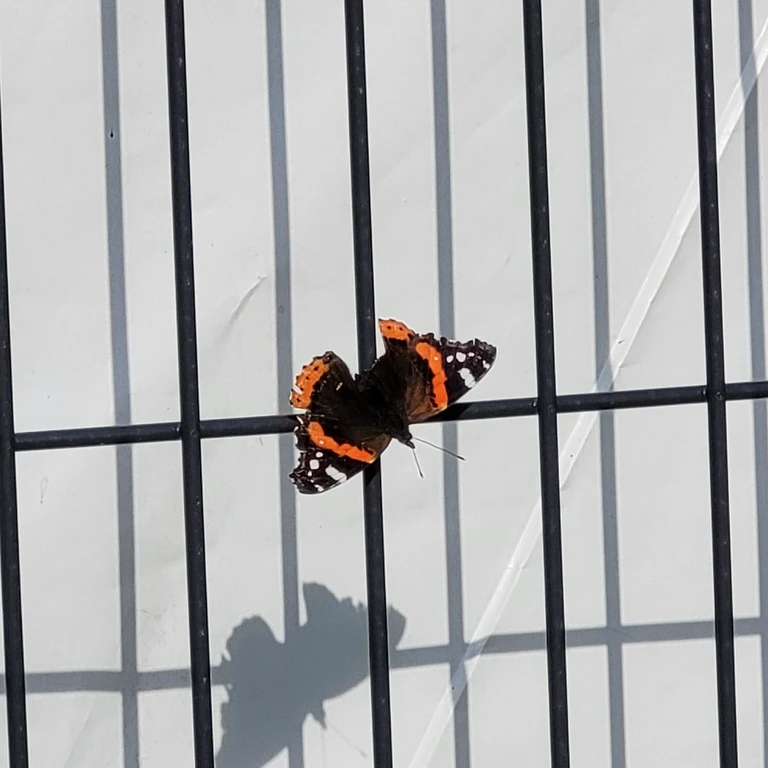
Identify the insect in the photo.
Vanessa atalanta
